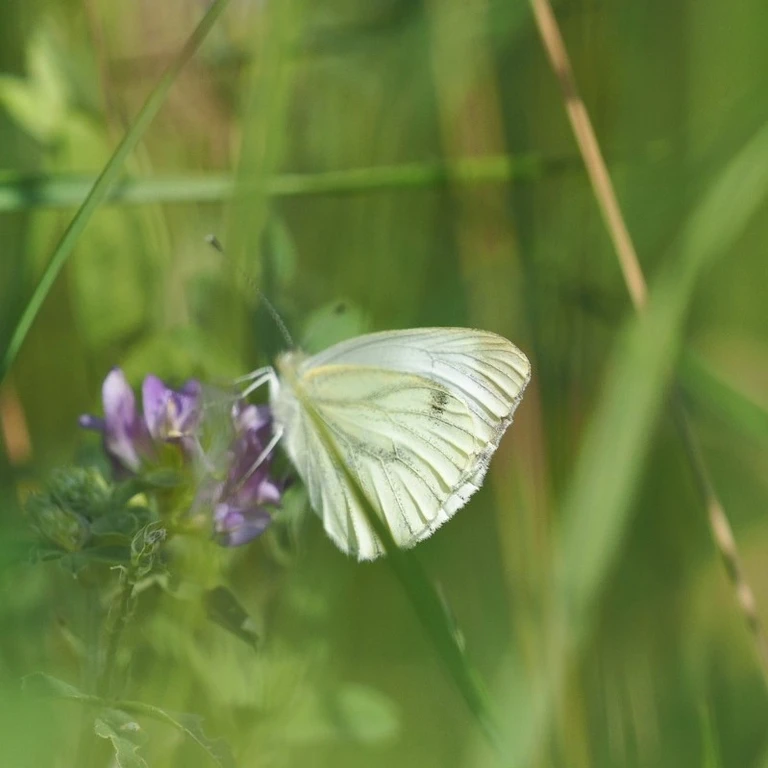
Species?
Pieris napi
